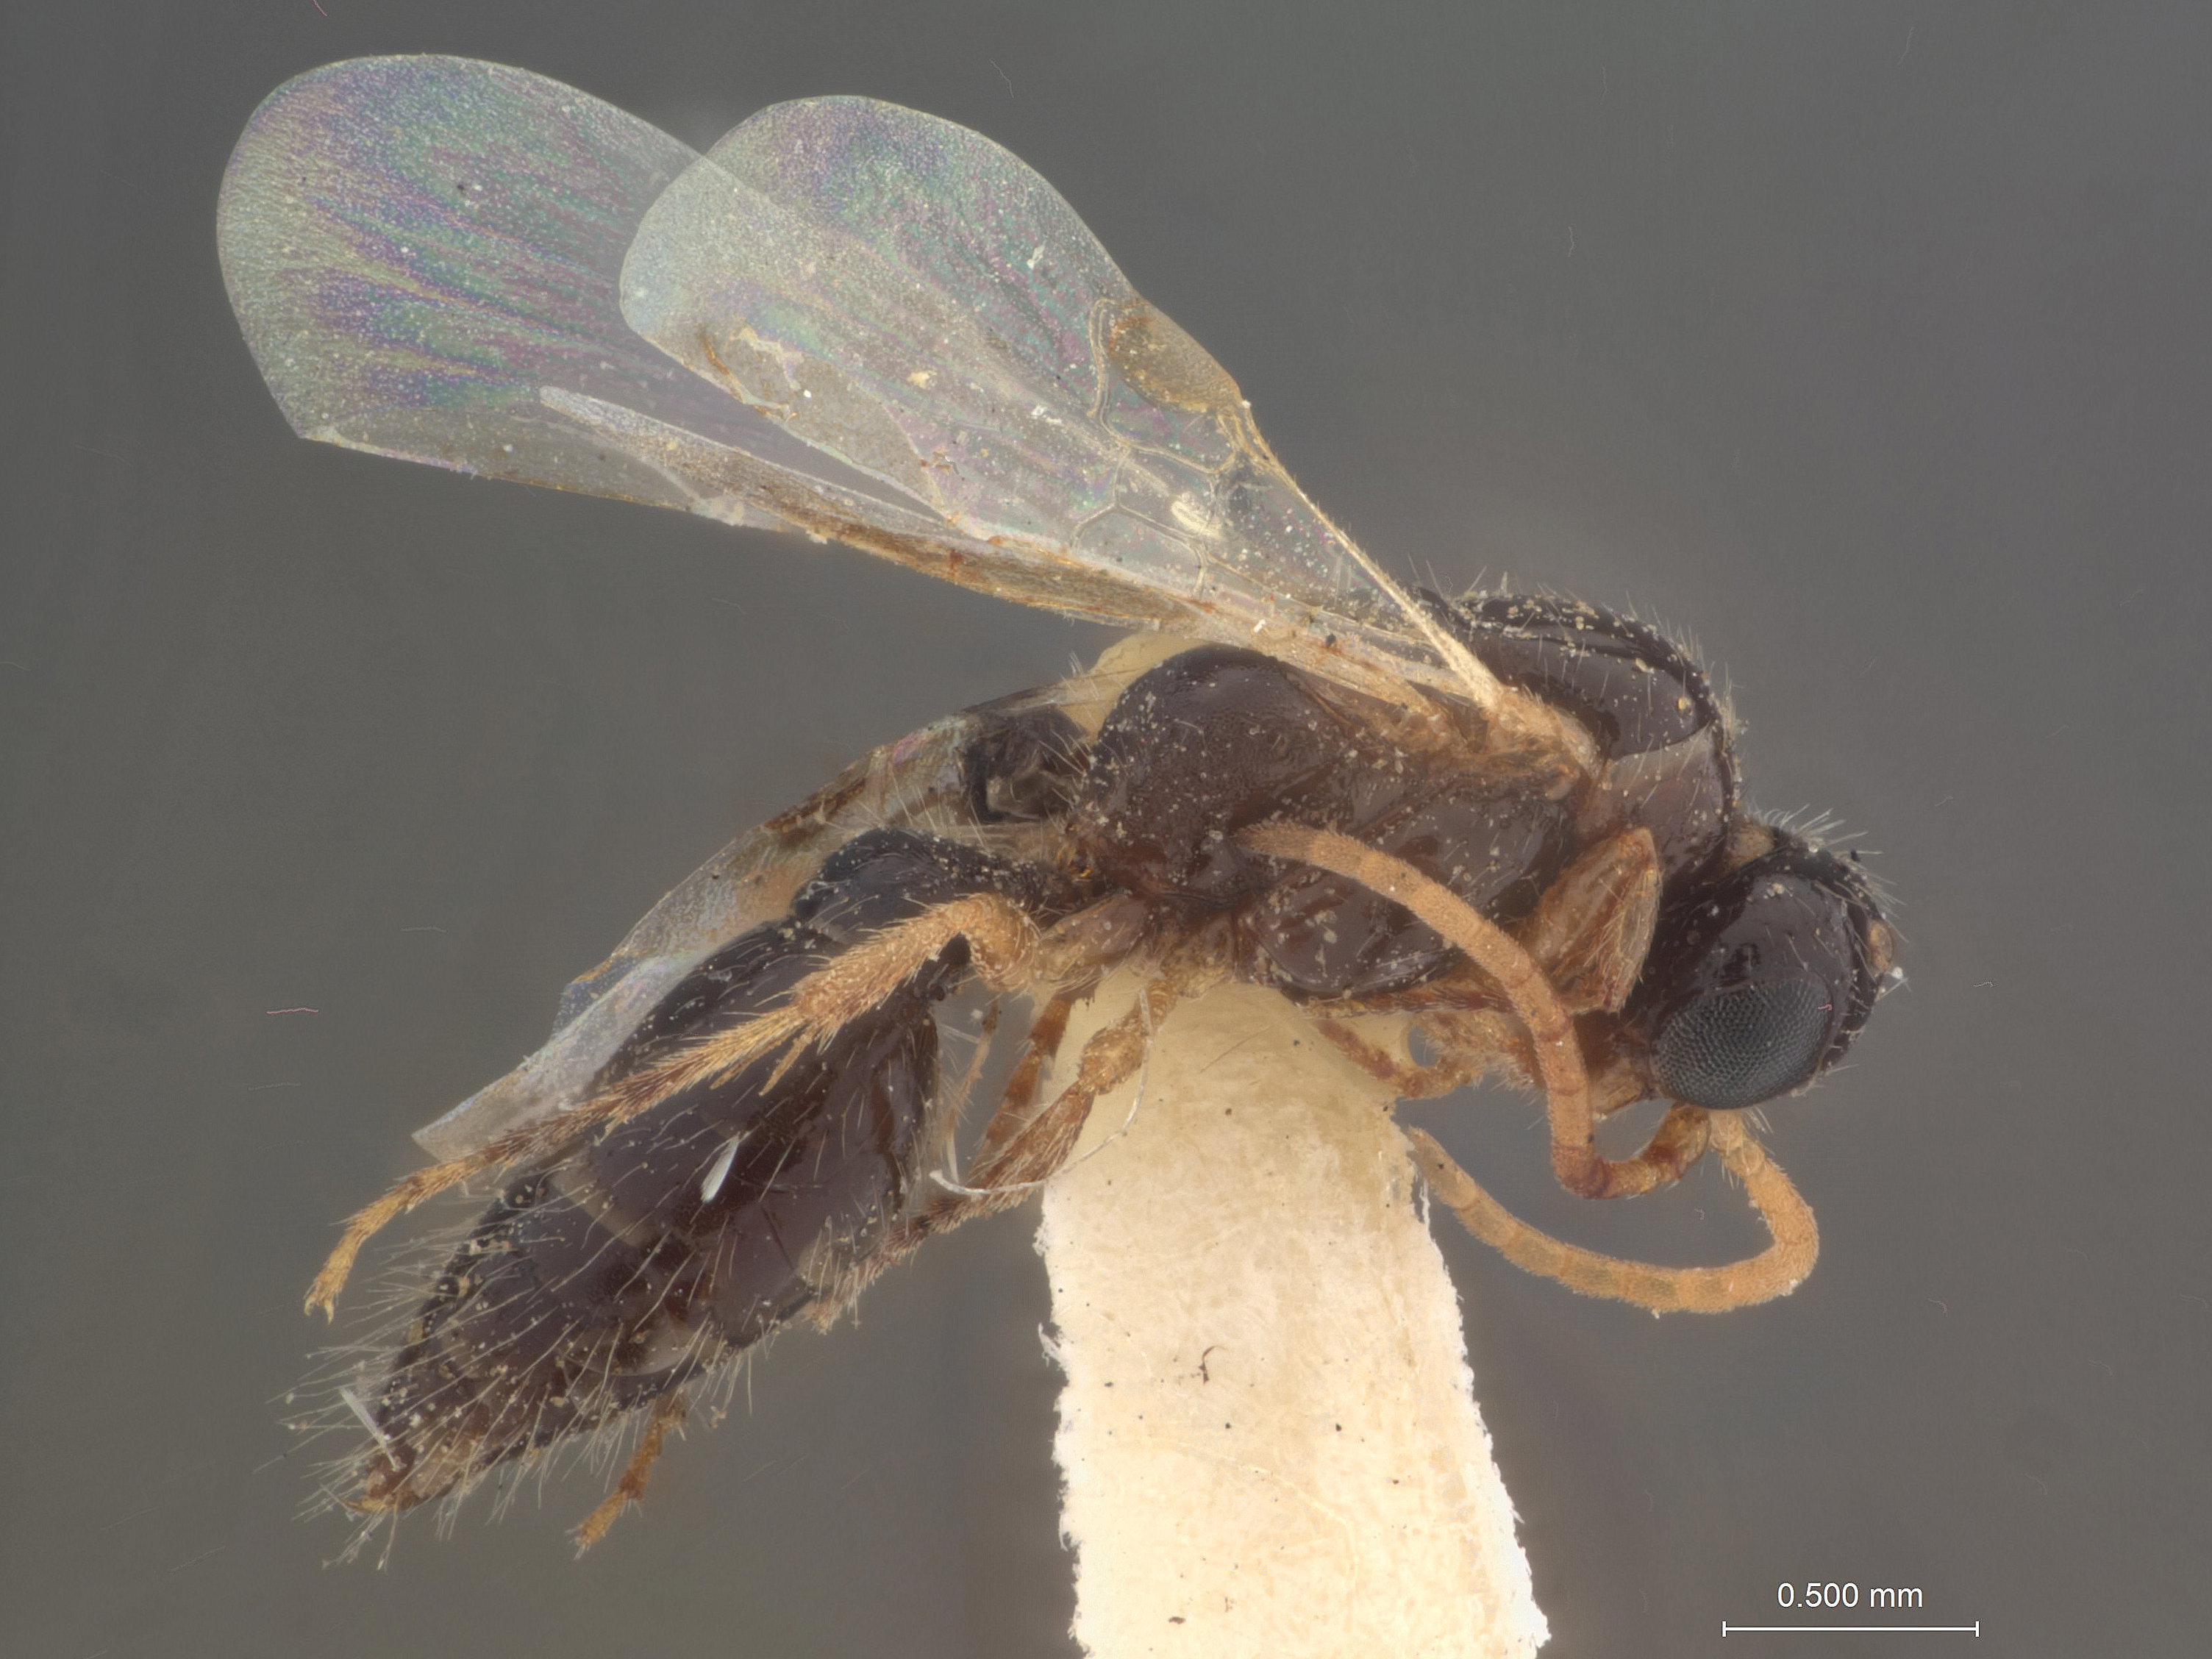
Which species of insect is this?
Brachycistellus inermis
